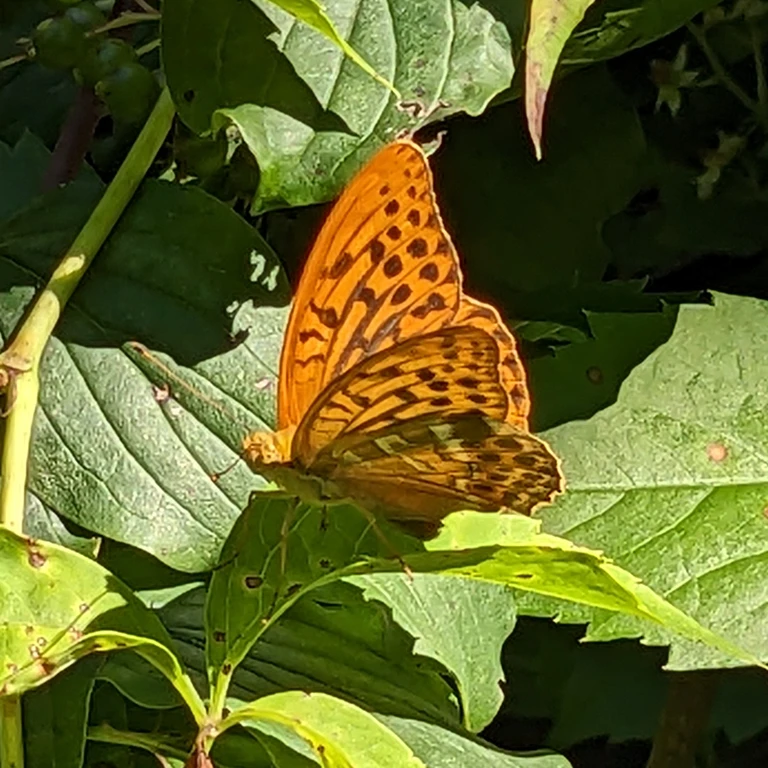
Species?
Argynnis paphia
